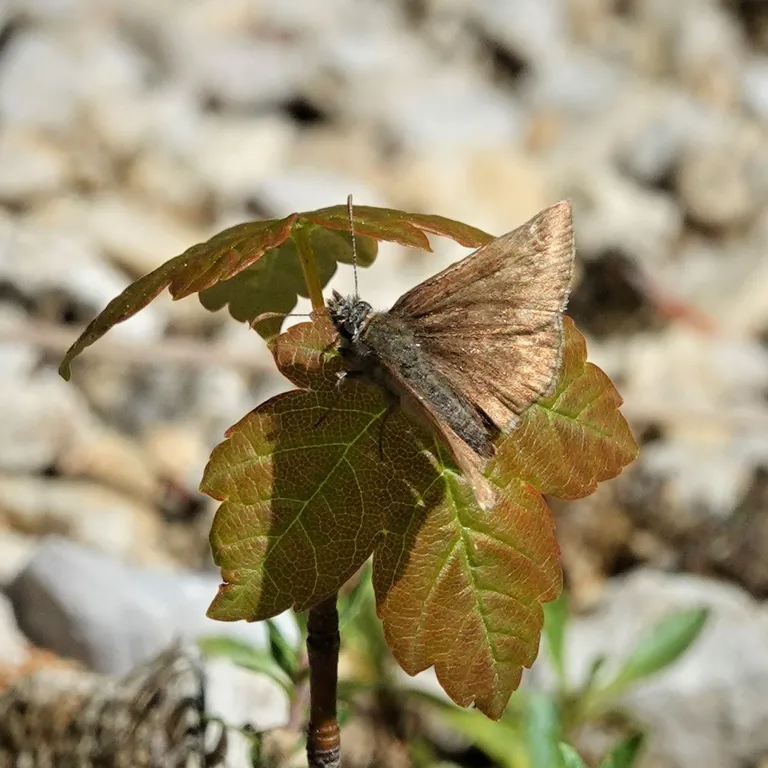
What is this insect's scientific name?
Erynnis tages
